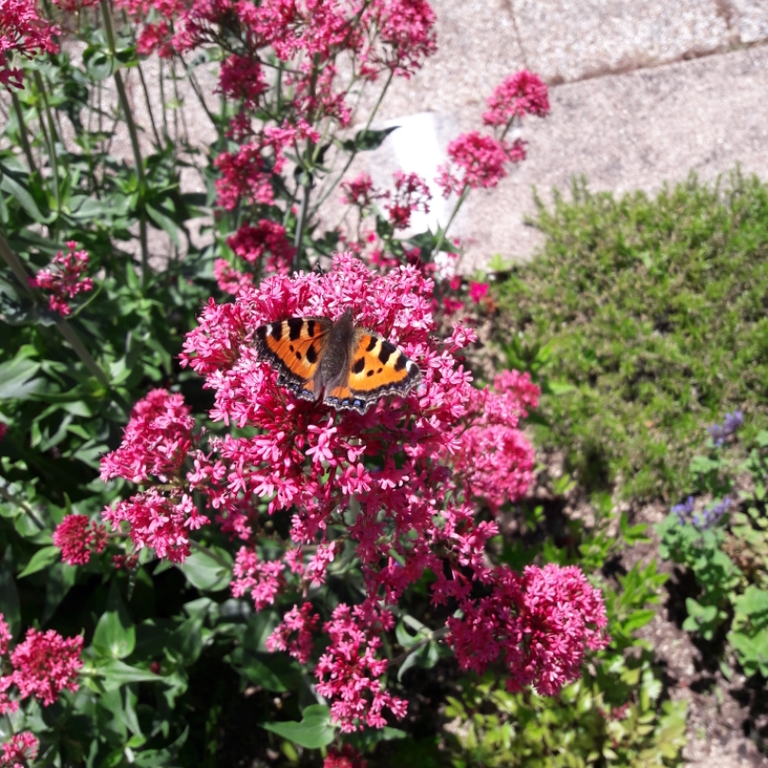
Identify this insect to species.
Aglais urticae
